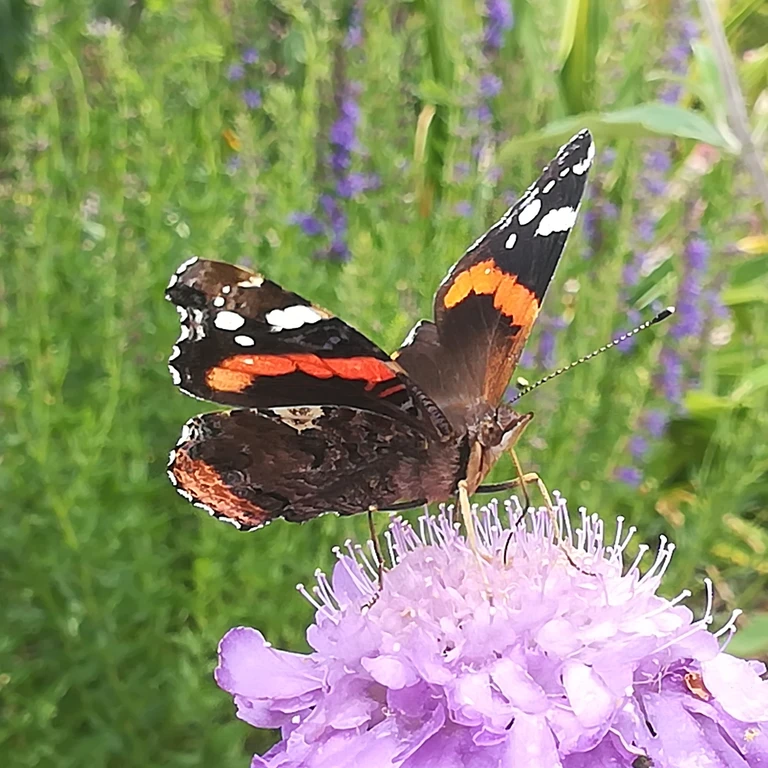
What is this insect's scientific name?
Vanessa atalanta
